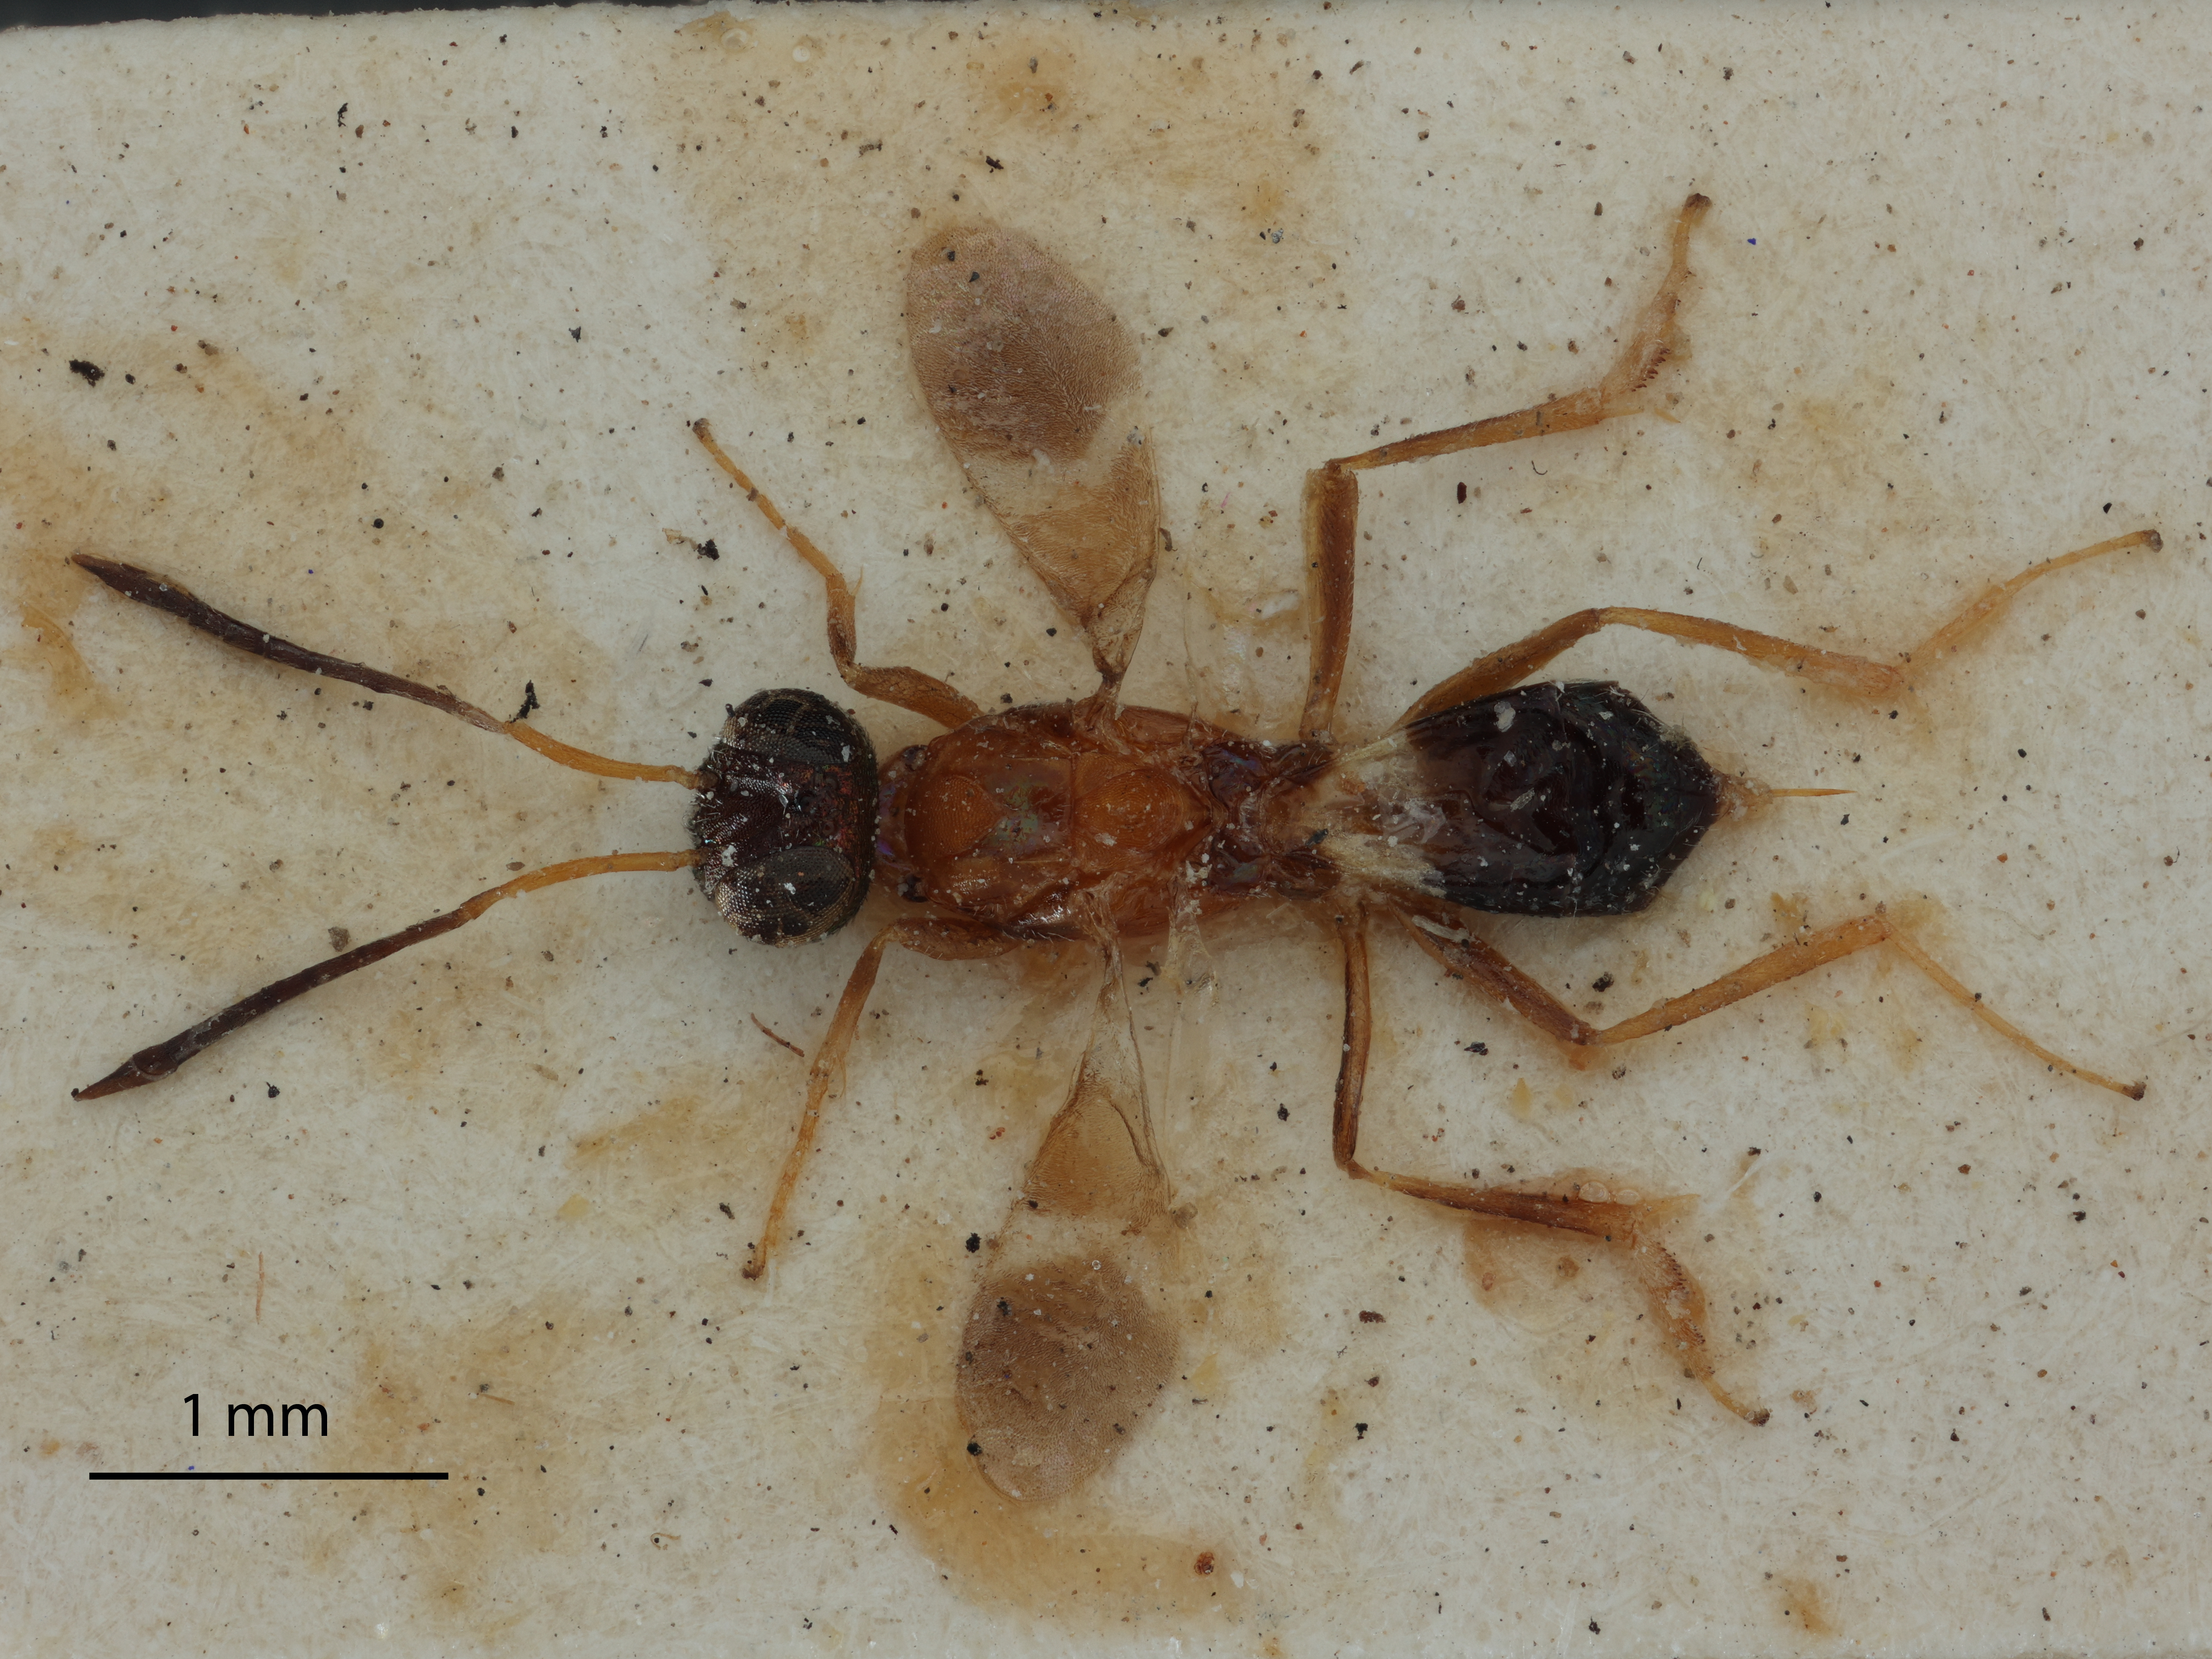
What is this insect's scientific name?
Anastatus tenuipes
